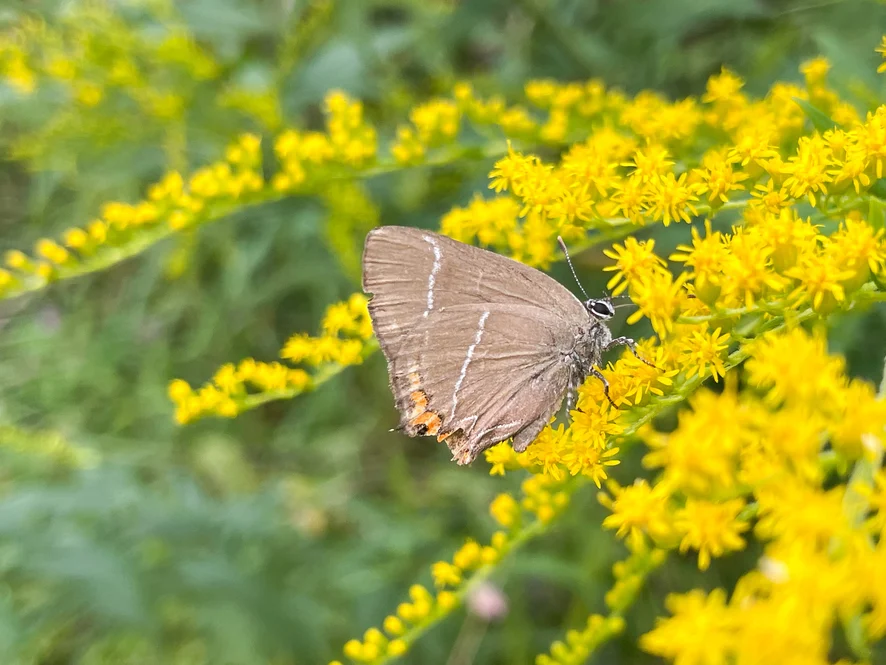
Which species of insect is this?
Satyrium w-album
